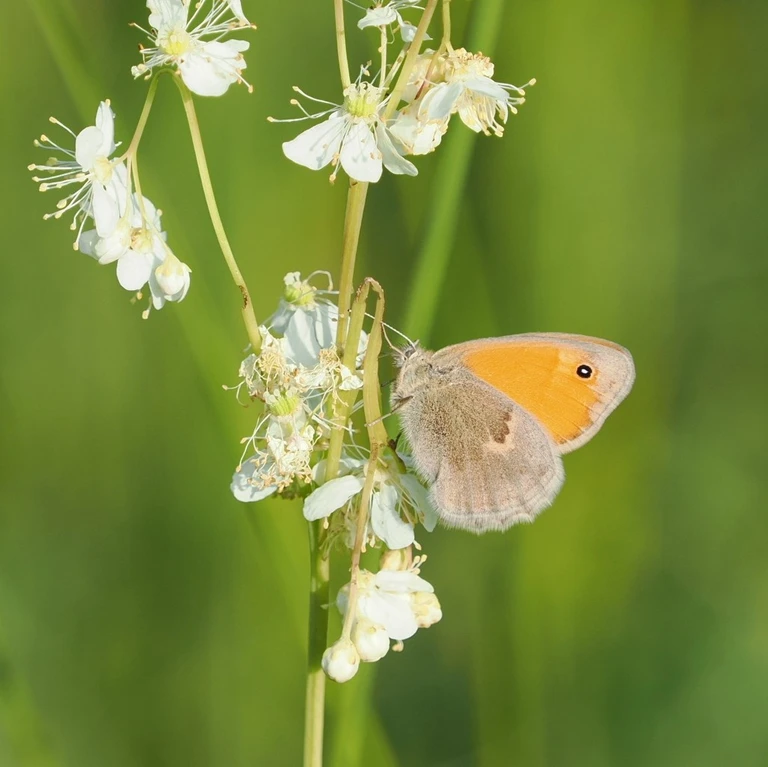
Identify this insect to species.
Coenonympha pamphilus
